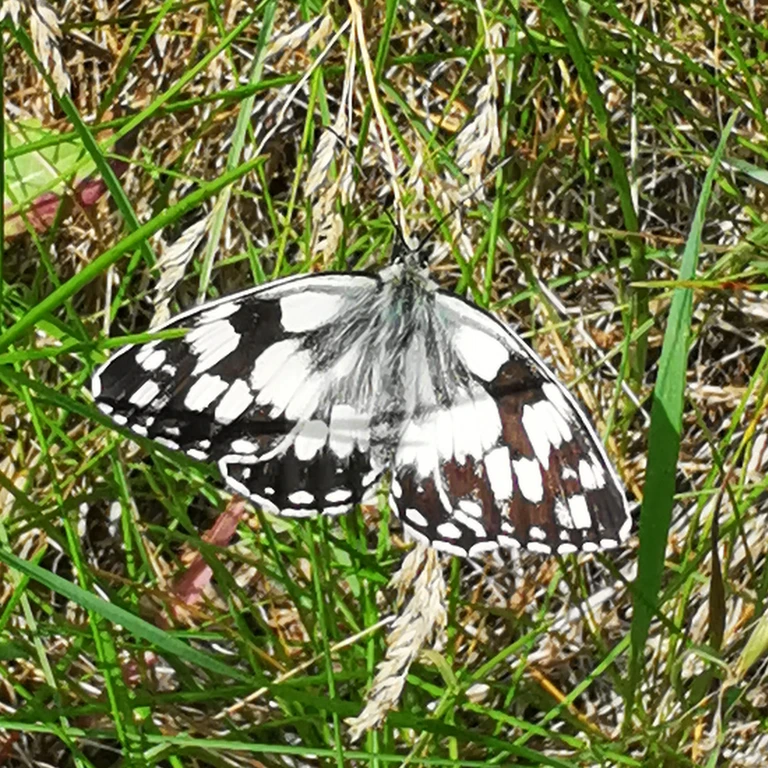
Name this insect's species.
Melanargia galathea
